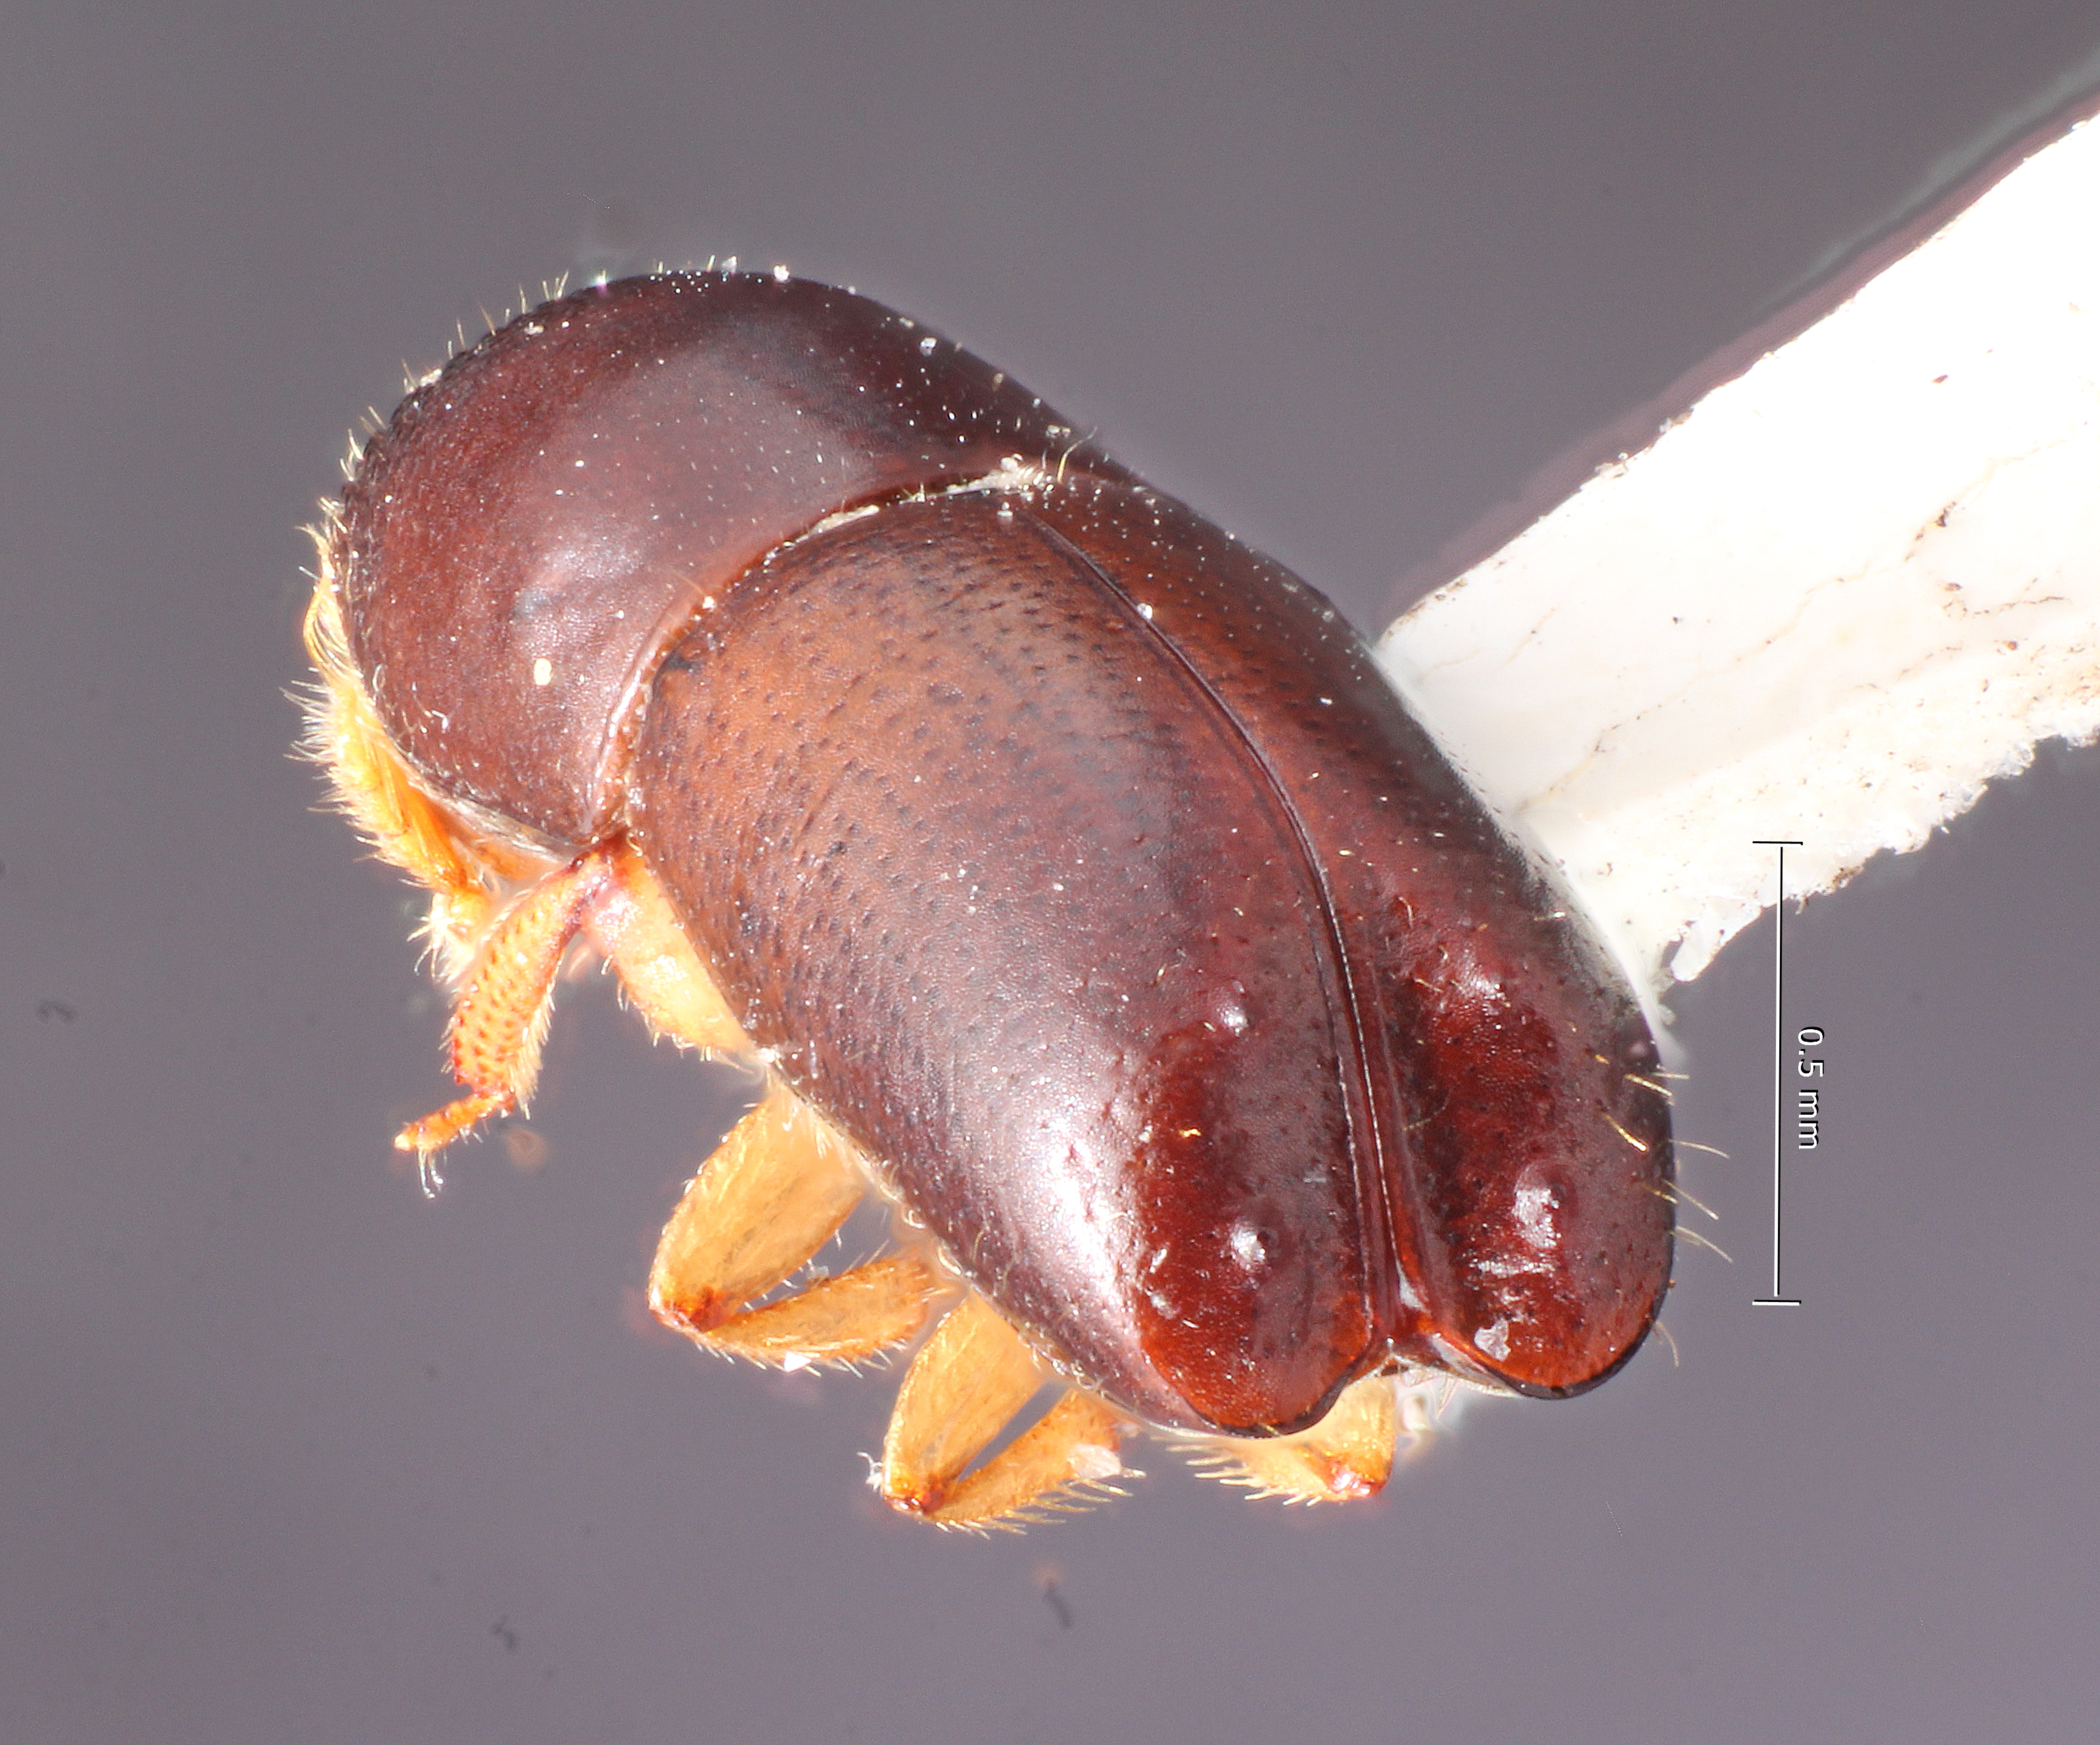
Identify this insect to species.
Monarthrum bidentatum
